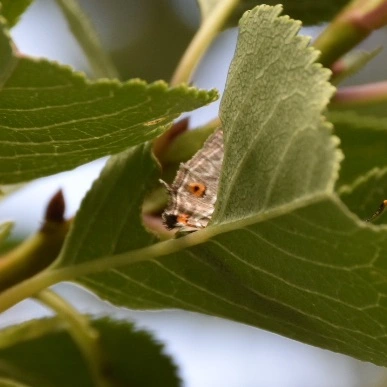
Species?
Favonius quercus (also Quercusia quercus)
